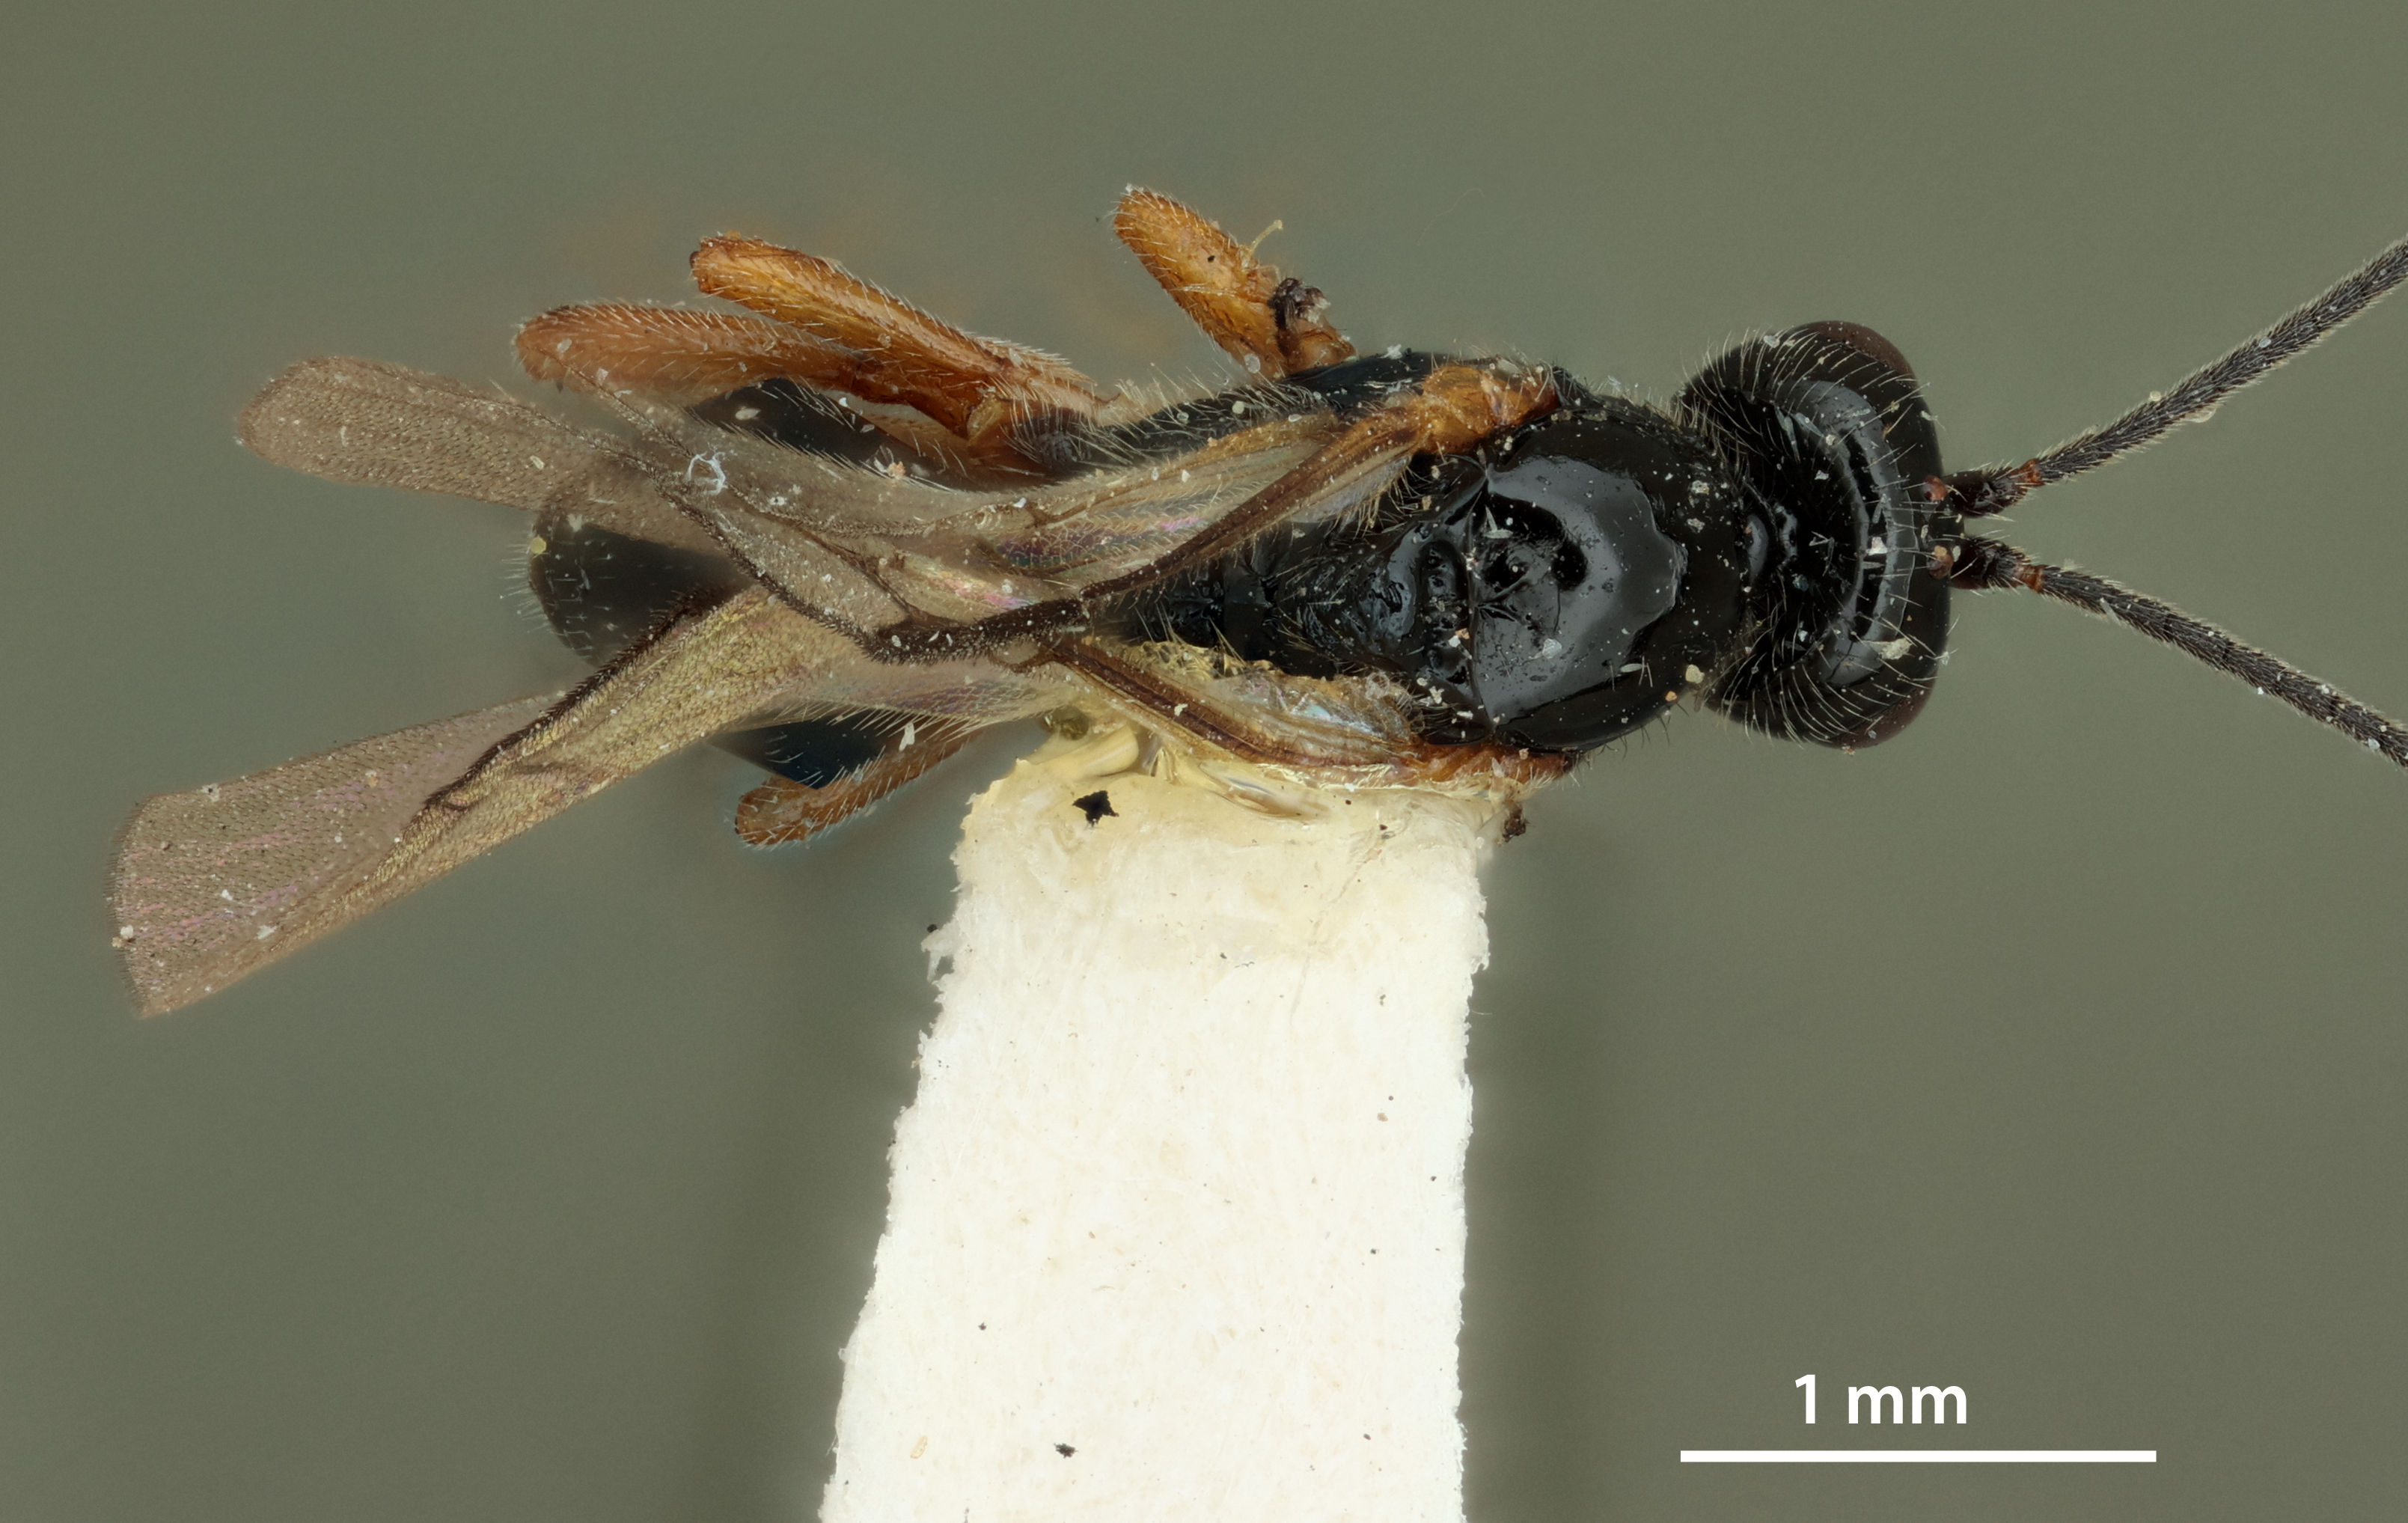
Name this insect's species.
Opius incertus
